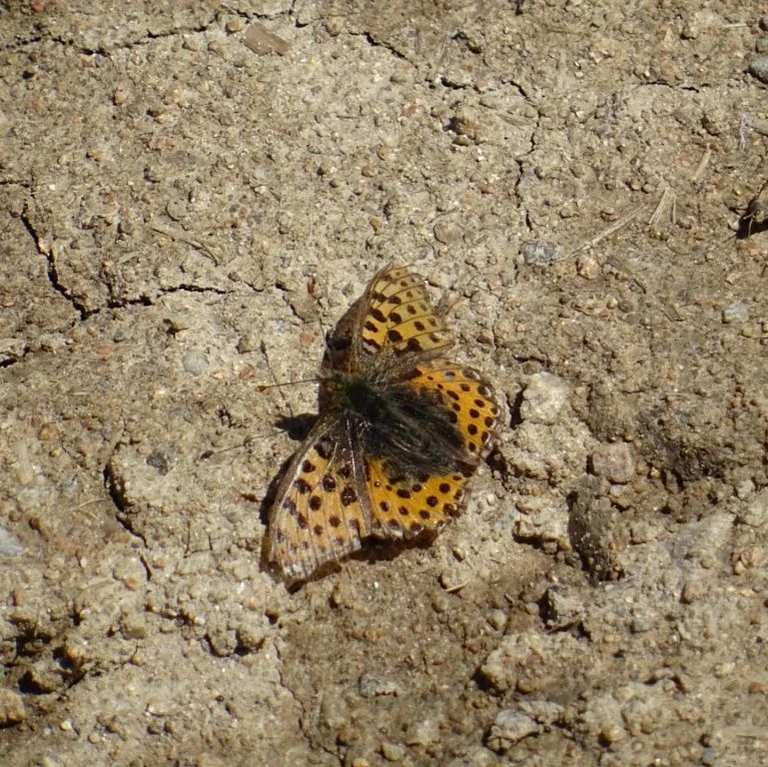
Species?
Issoria lathonia
